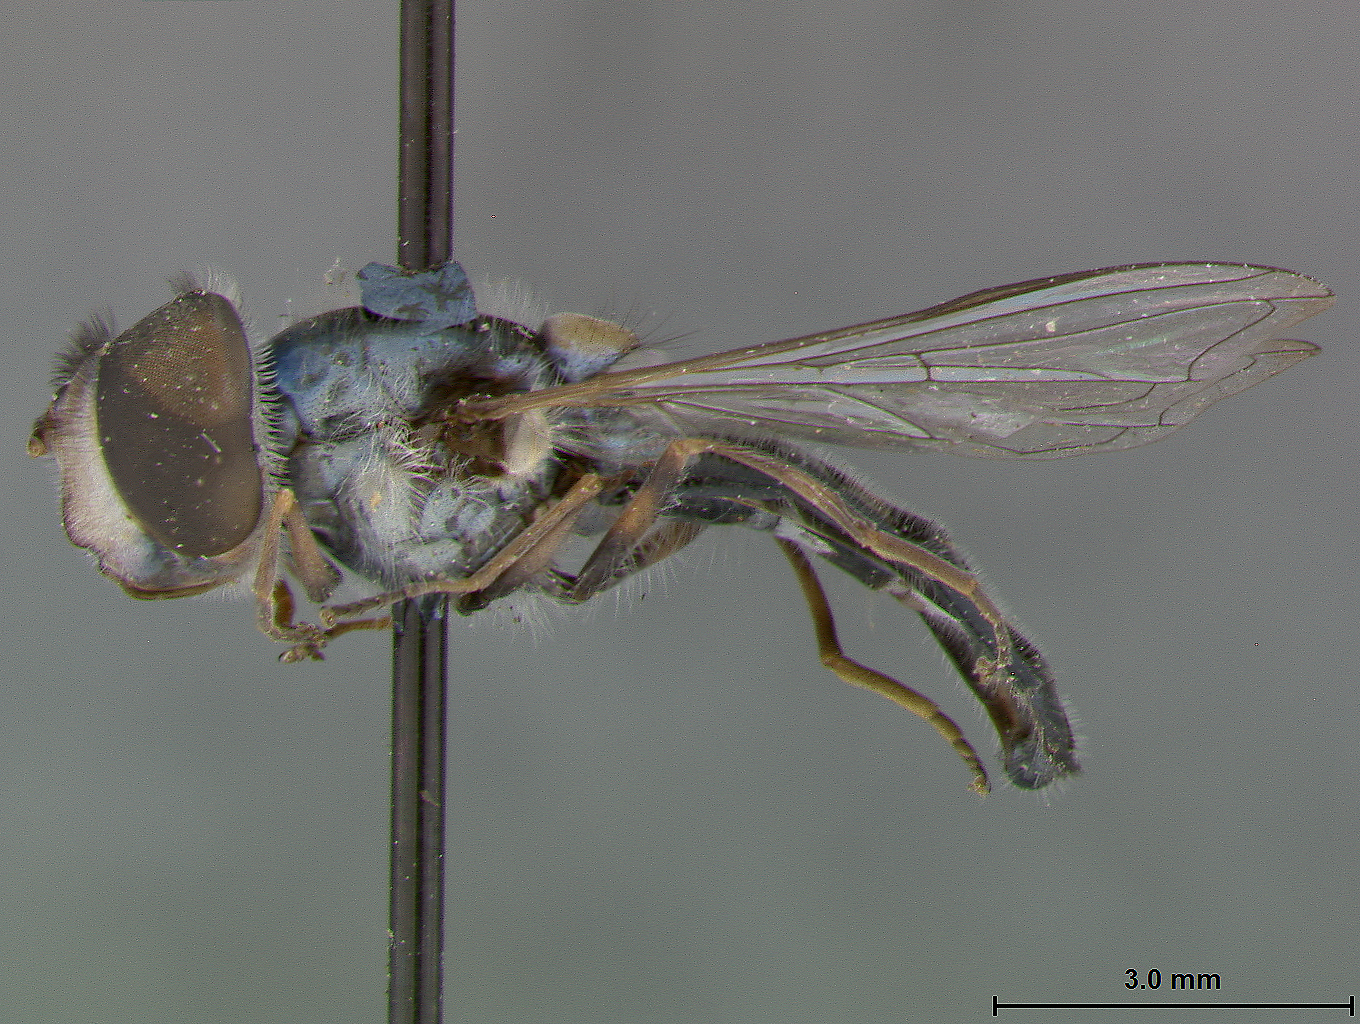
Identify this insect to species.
Syrphus diversifasciatus
